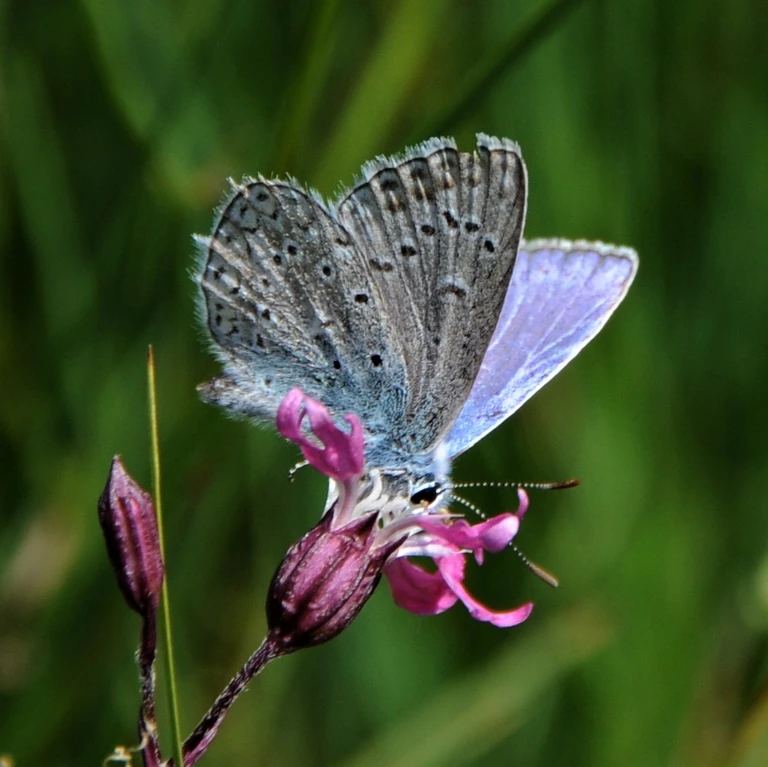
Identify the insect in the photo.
Polyommatus icarus
